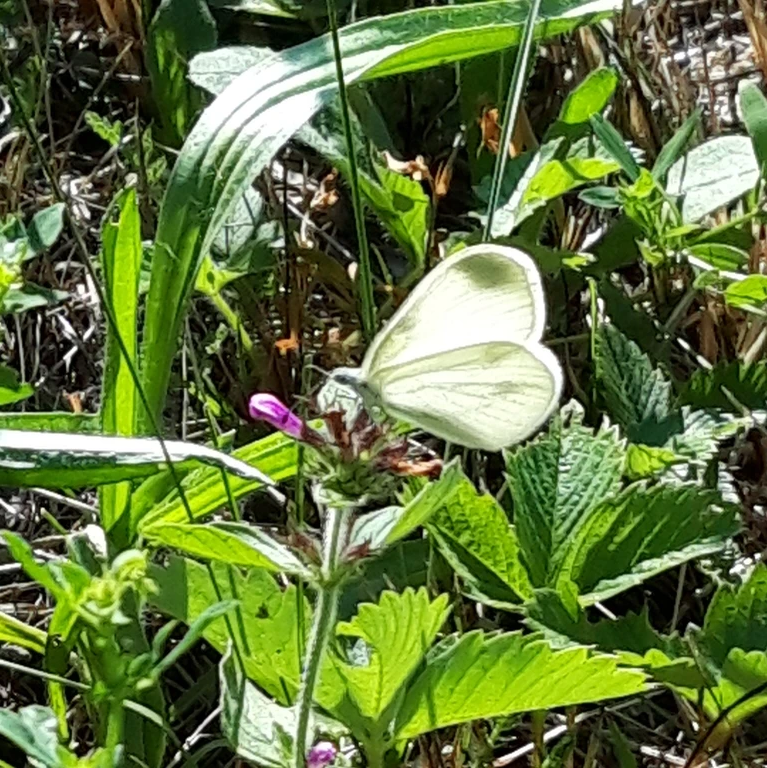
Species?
Leptidea sinapis/juvernica
